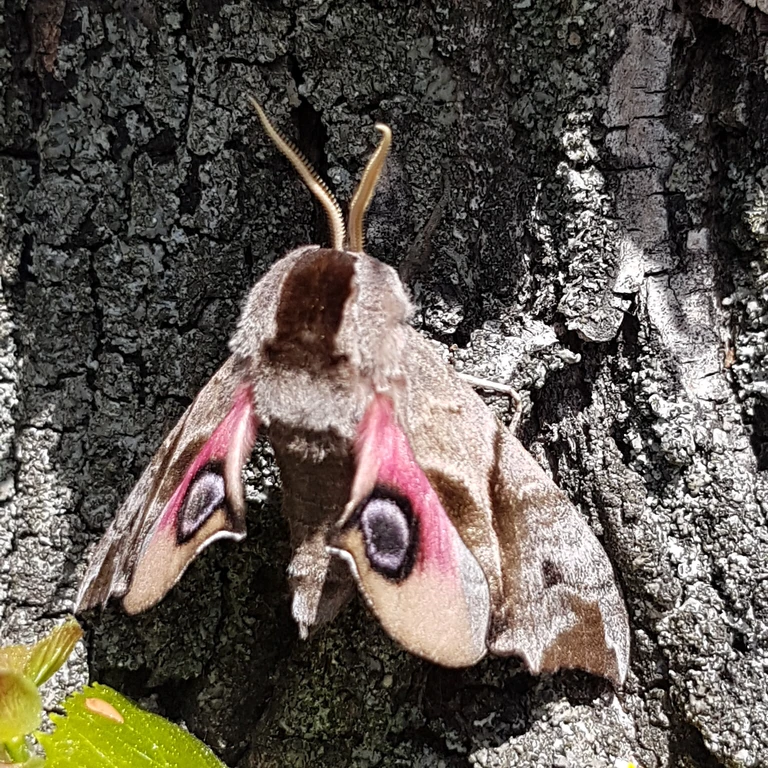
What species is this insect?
Smerinthus ocellata
